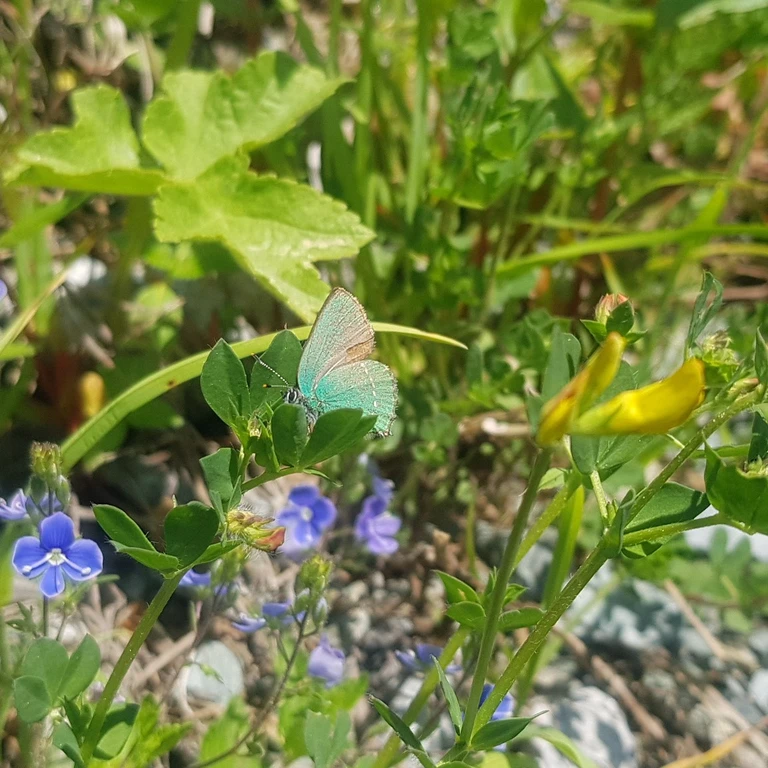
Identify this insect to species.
Callophrys rubi
